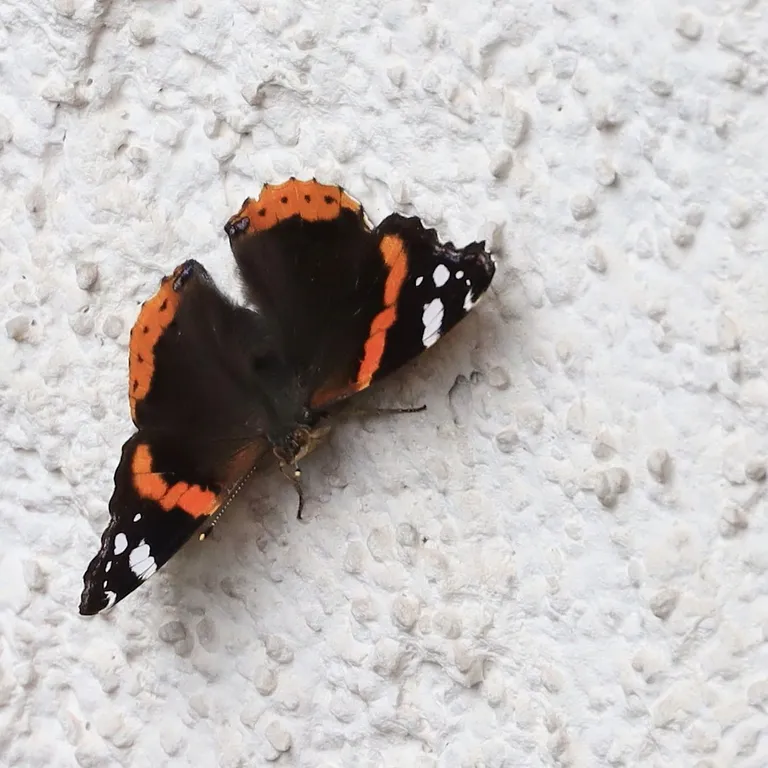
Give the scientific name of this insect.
Vanessa atalanta
